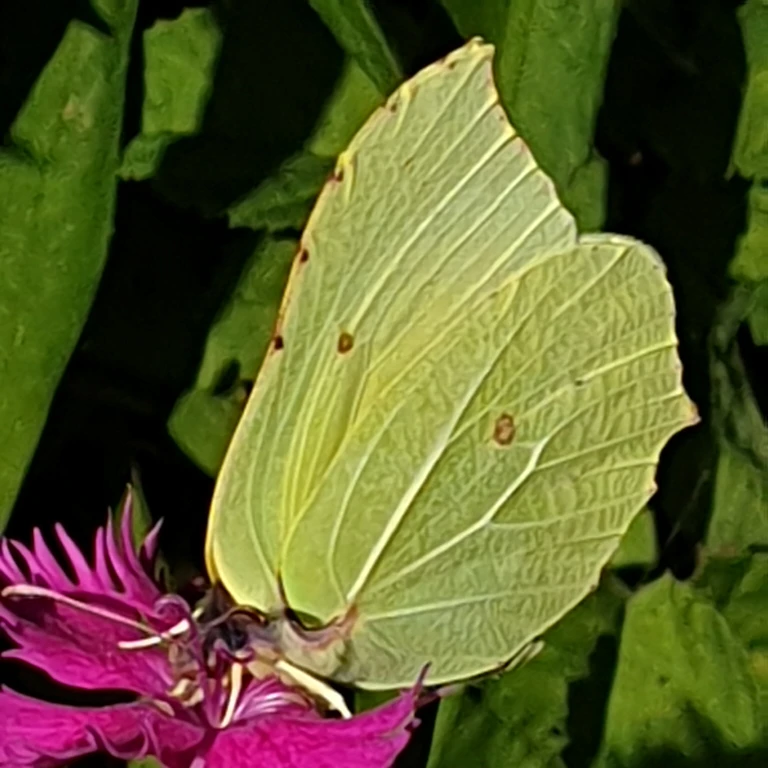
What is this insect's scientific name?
Gonepteryx rhamni
